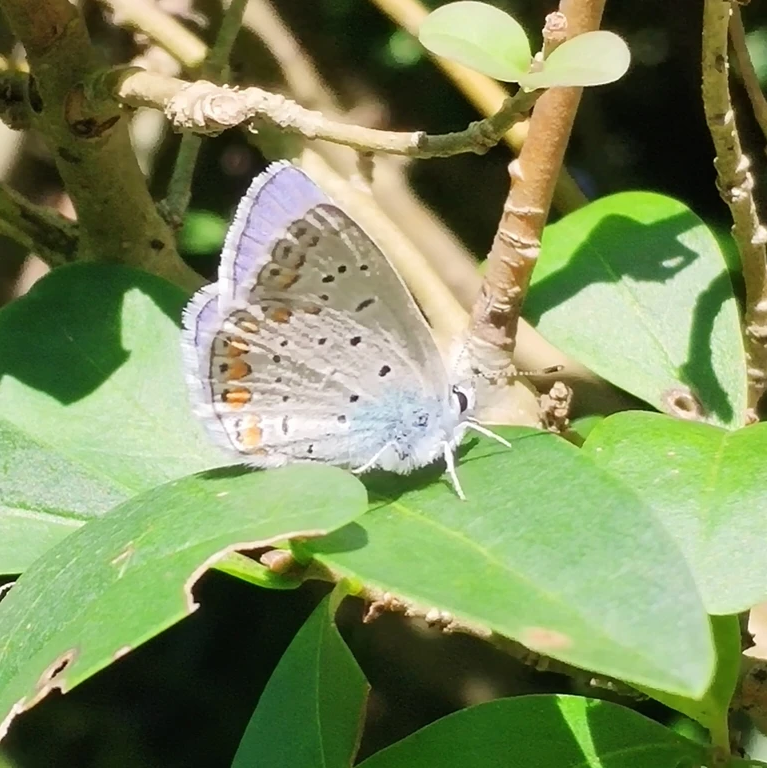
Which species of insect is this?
Polyommatus icarus
